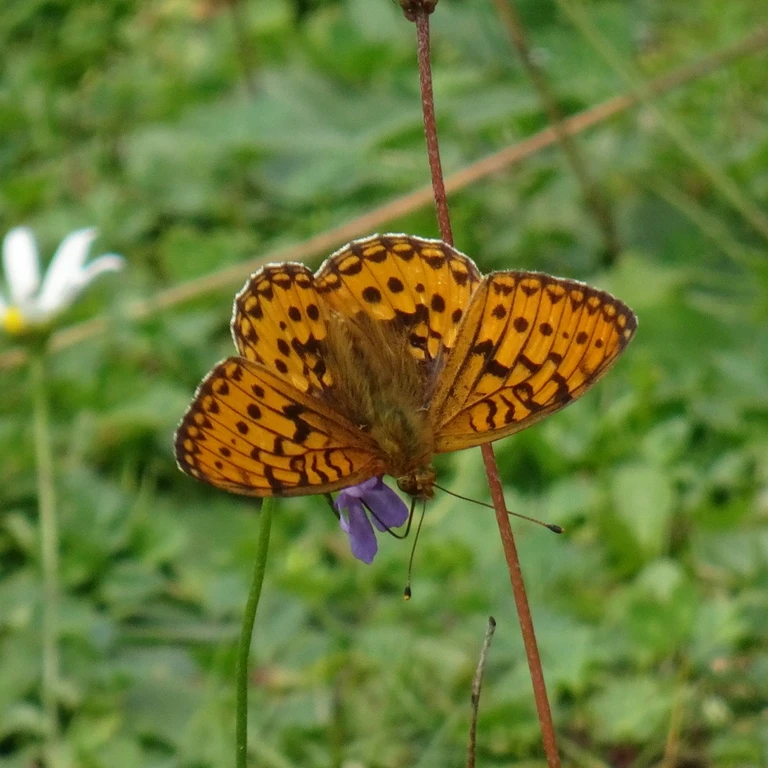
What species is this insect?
Speyeria aglaja
